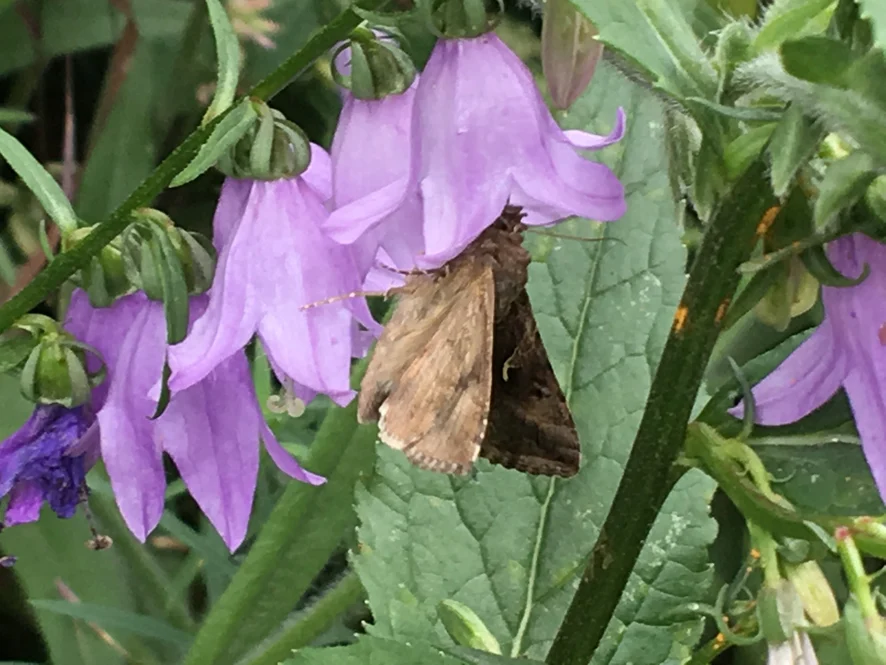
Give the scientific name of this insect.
Autographa gamma
